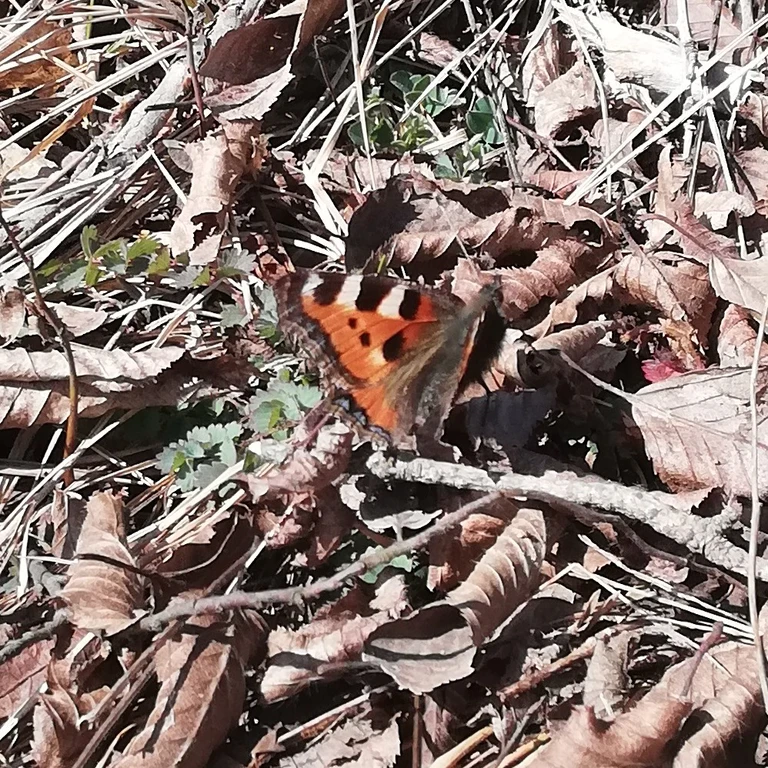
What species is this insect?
Aglais urticae
